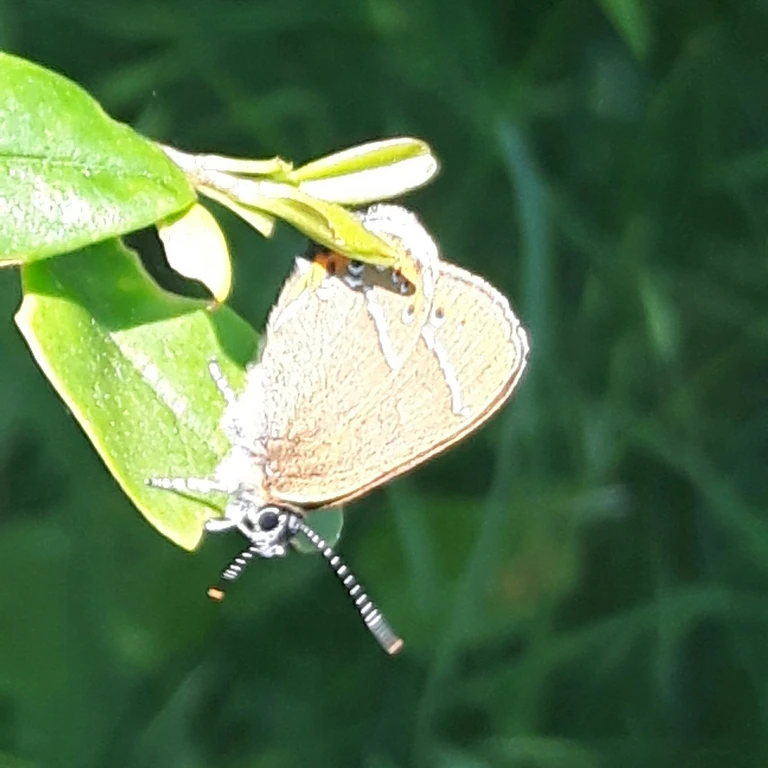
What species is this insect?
Satyrium pruni (also Fixsenia pruni)
